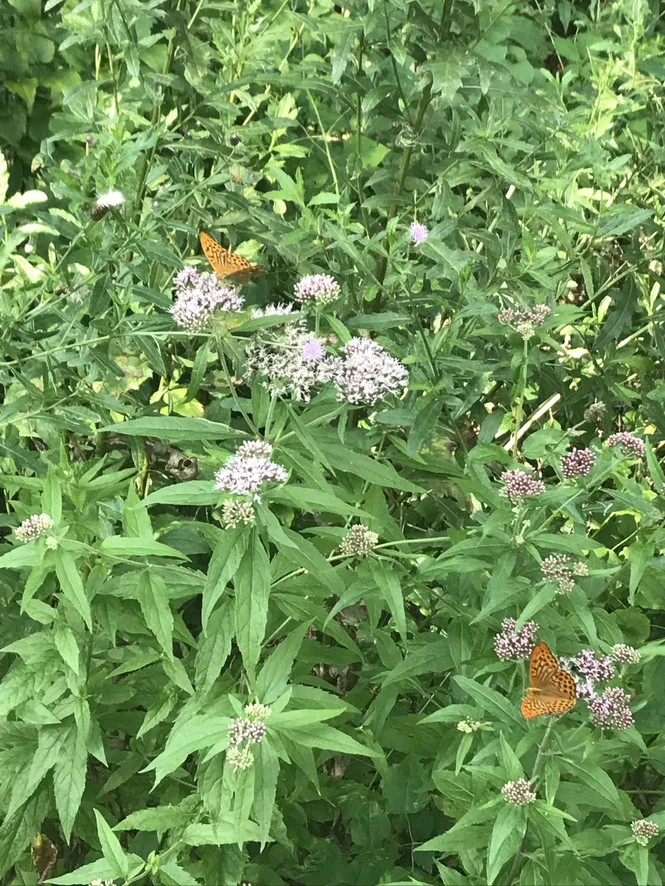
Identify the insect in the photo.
Argynnis paphia
